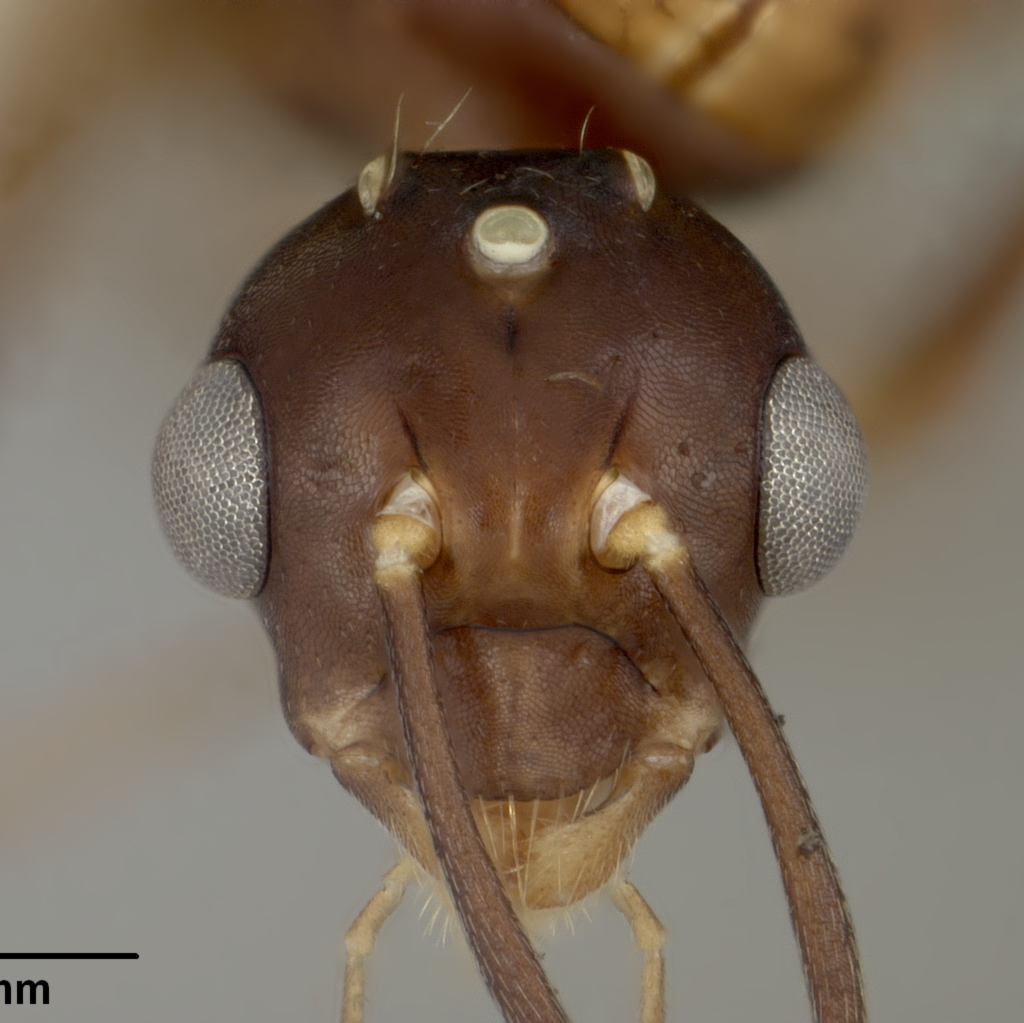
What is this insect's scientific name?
Camponotus laminatus
